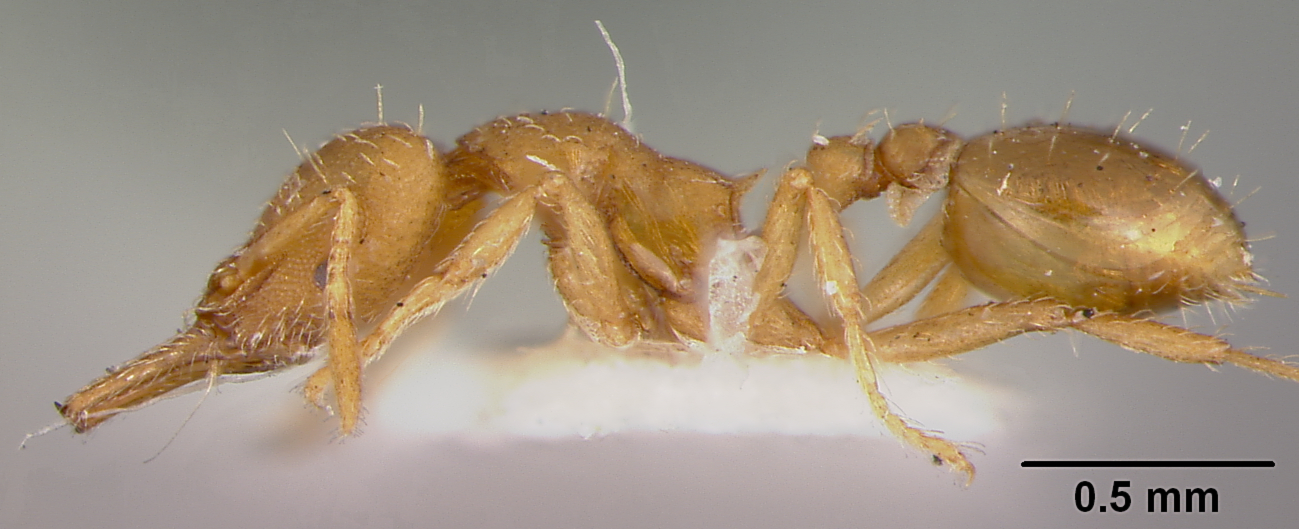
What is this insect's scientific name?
Strumigenys laevipleura
